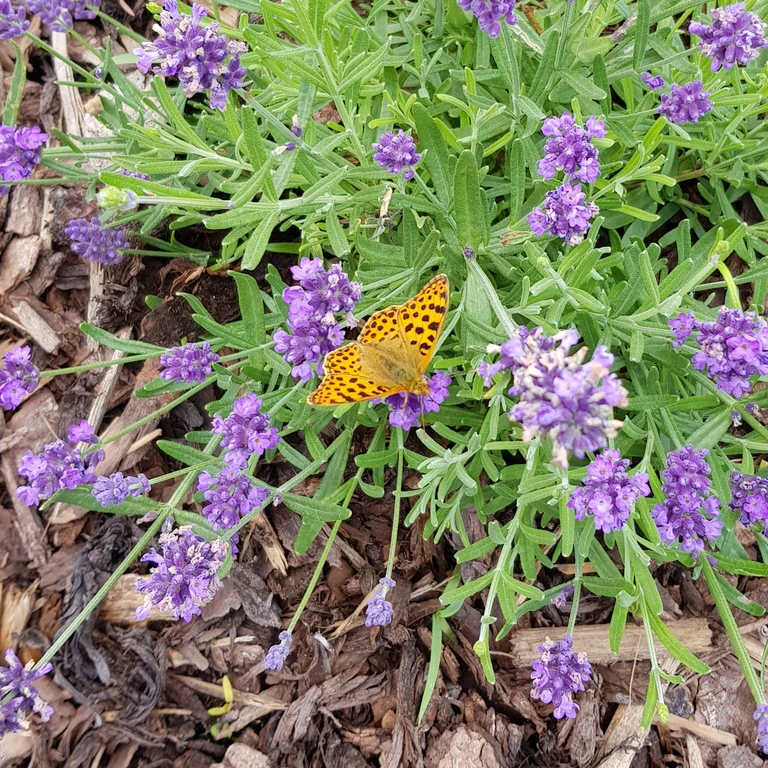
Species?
Issoria lathonia
